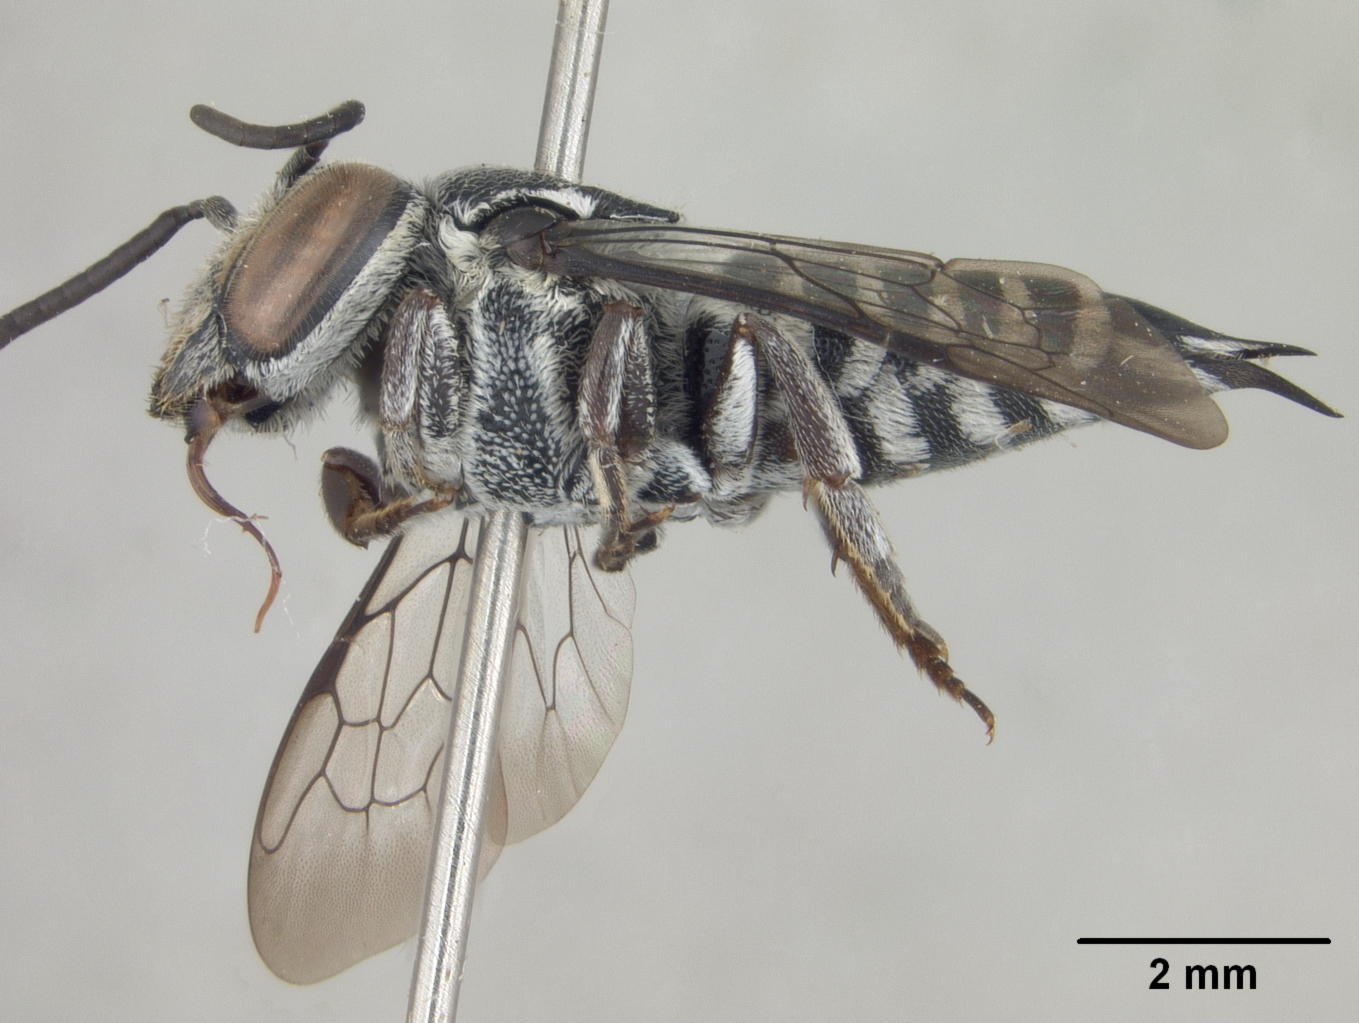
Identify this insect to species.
Coelioxys nitidiscutellaris
